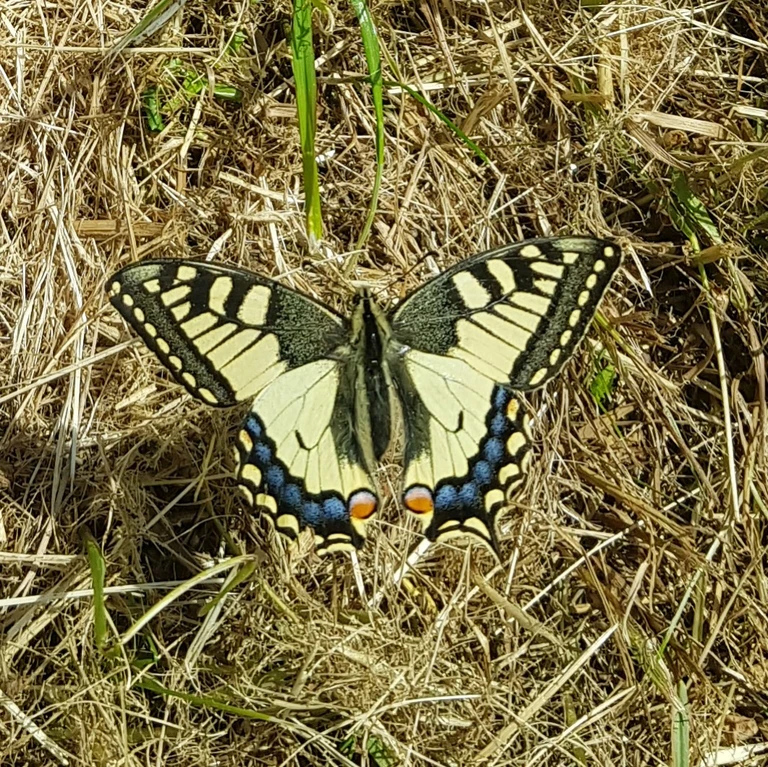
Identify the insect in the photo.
Papilio machaon
